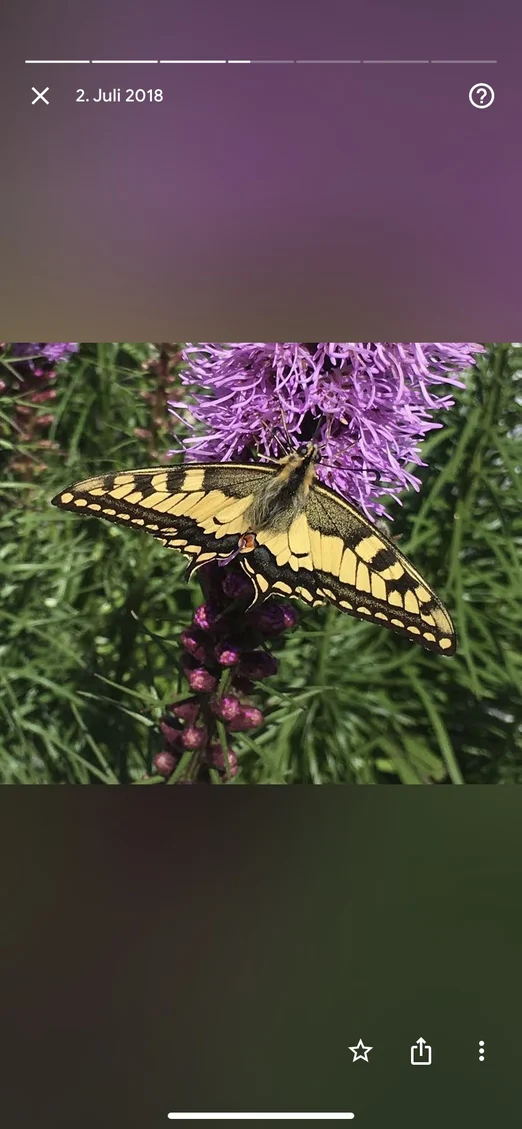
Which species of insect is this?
Papilio machaon
